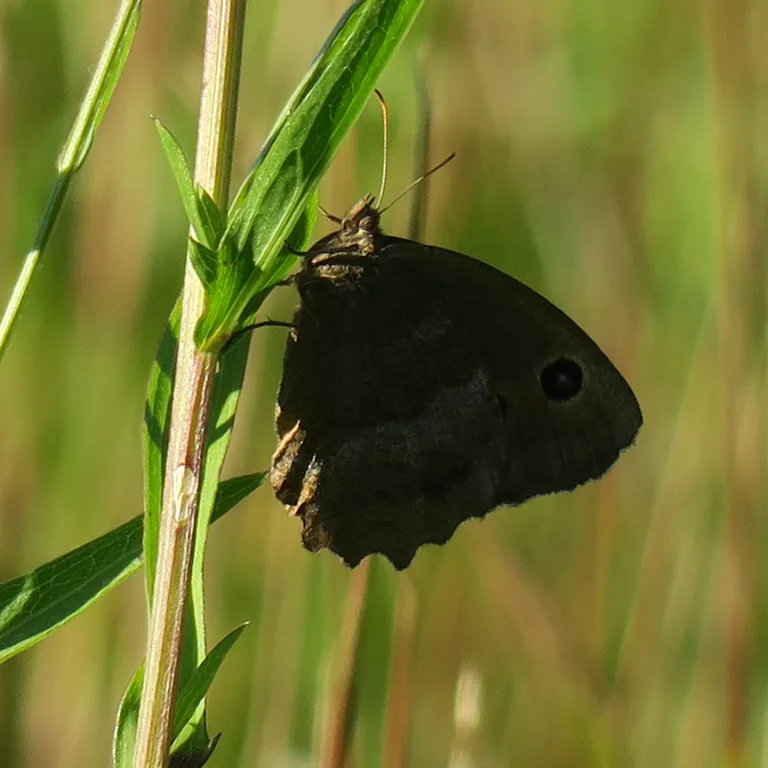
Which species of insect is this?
Minois dryas
